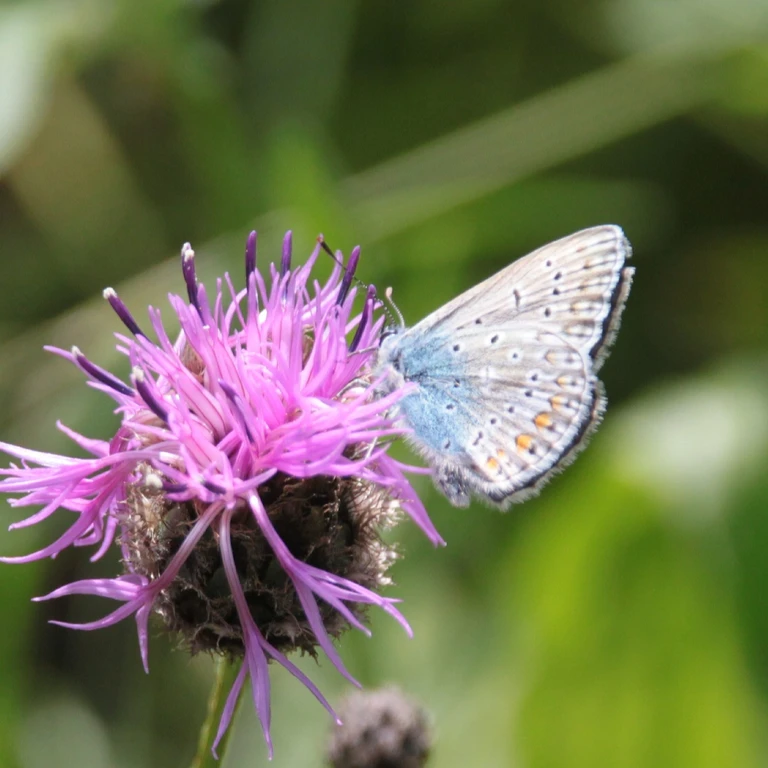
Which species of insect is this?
Polyommatus icarus
